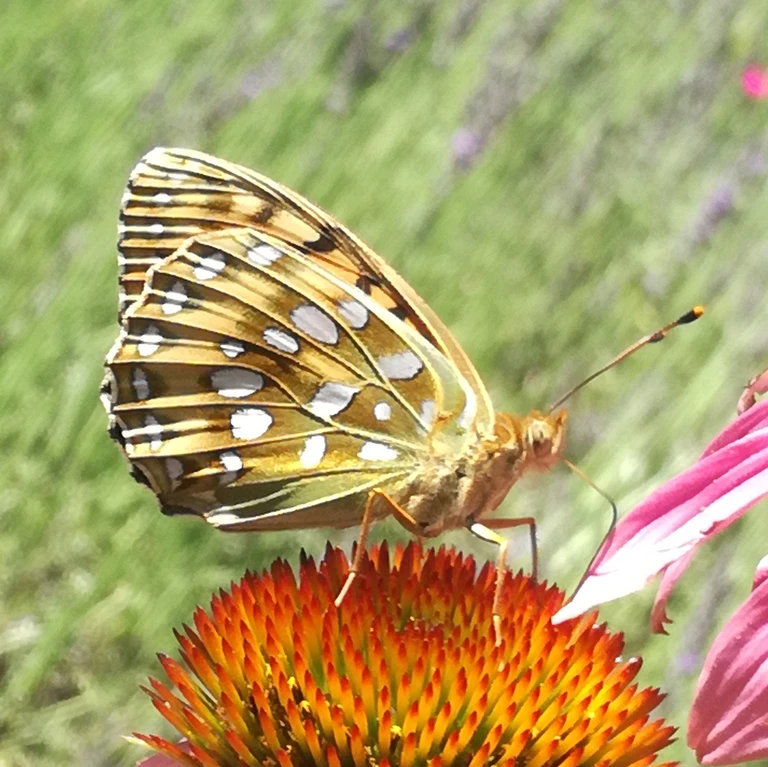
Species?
Speyeria aglaja
